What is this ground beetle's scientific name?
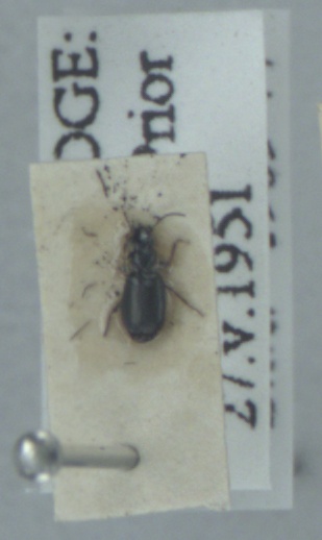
Syntomus truncatellus
